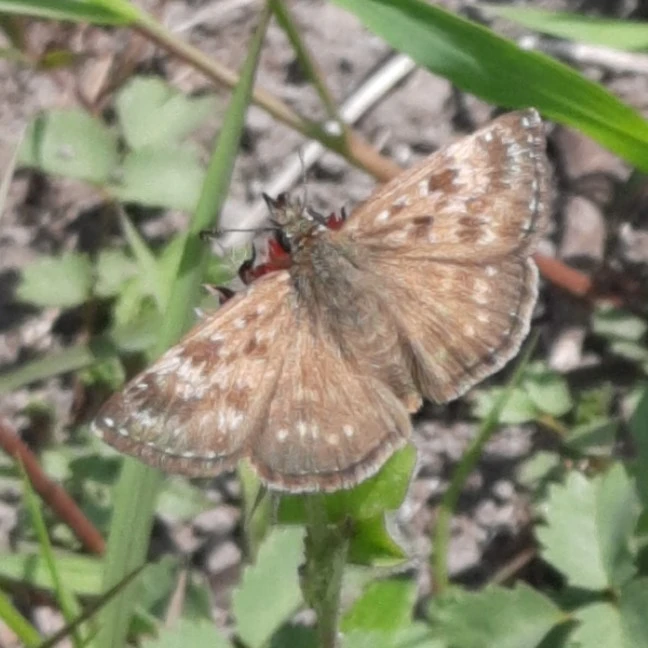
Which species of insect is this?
Erynnis tages
